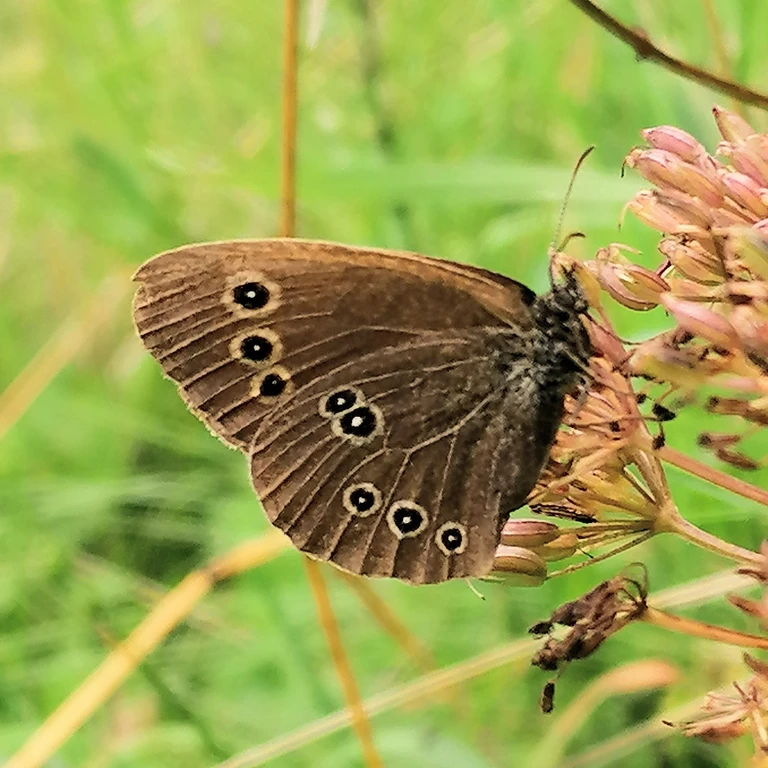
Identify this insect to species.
Aphantopus hyperantus
